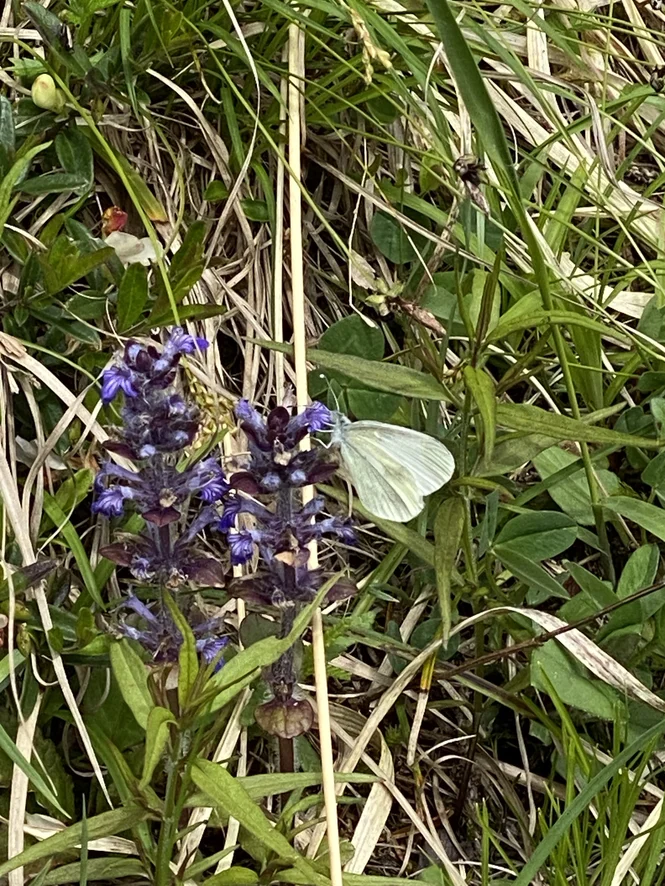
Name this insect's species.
Leptidea sinapis/juvernica
